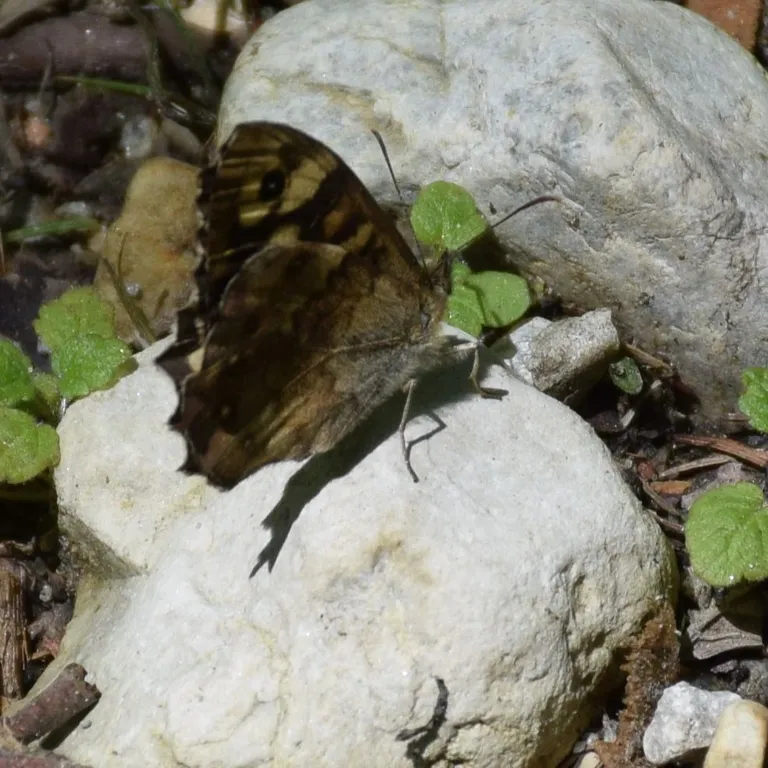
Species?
Pararge aegeria
